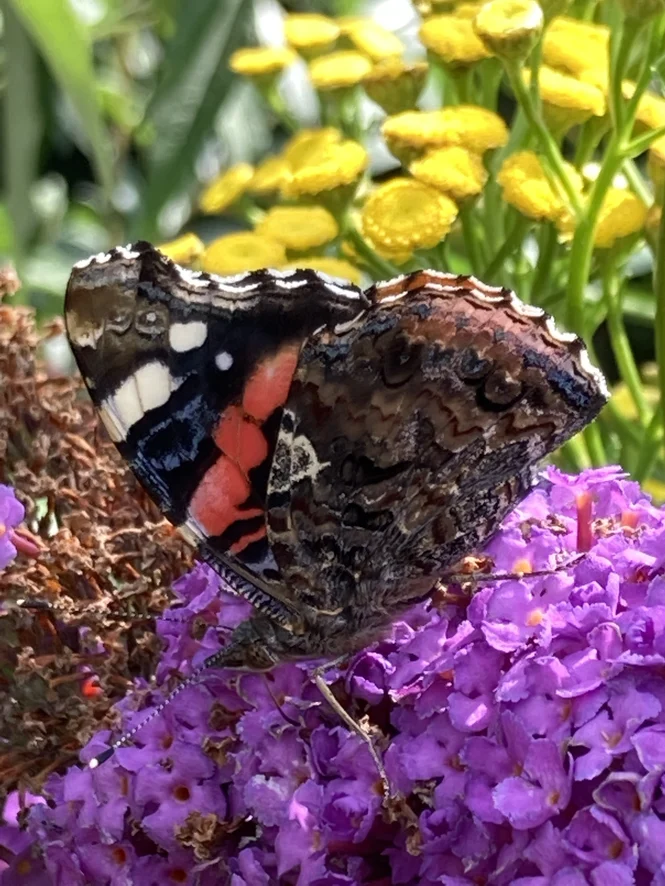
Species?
Vanessa atalanta
